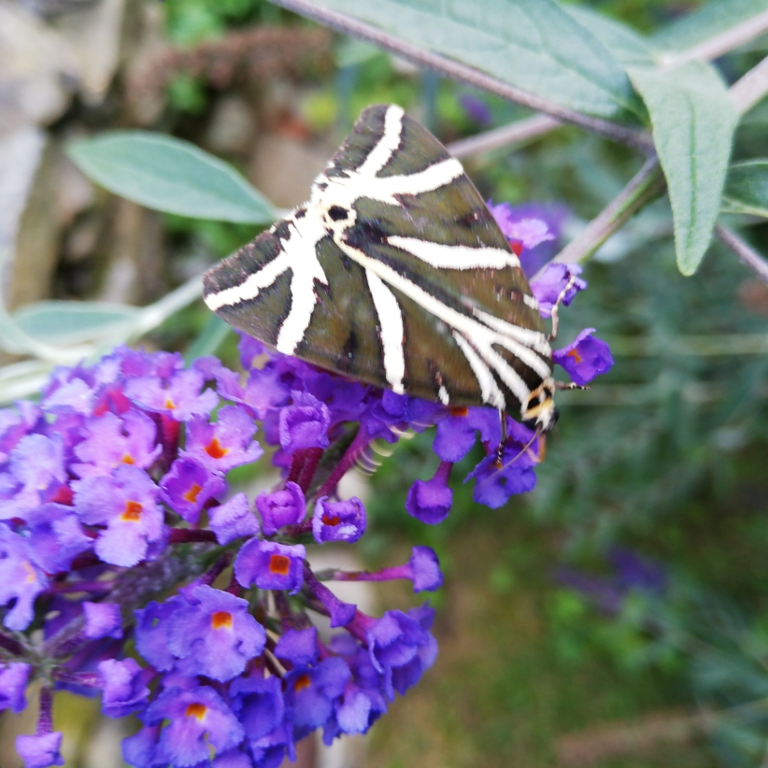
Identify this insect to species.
Euplagia quadripunctaria
